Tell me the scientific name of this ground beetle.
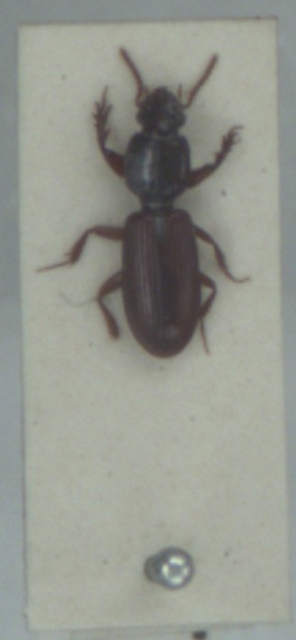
Clivina collaris
